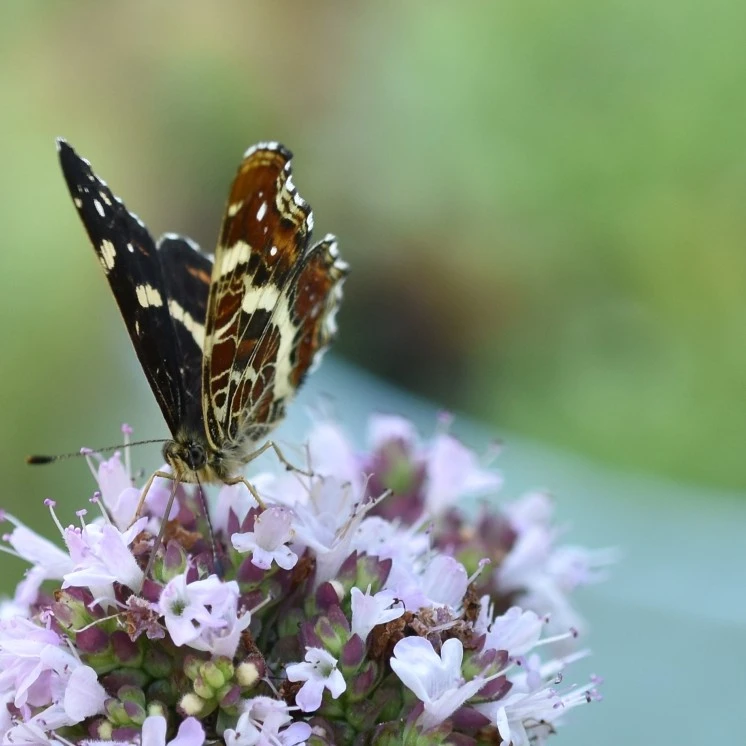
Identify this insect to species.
Araschnia levana
